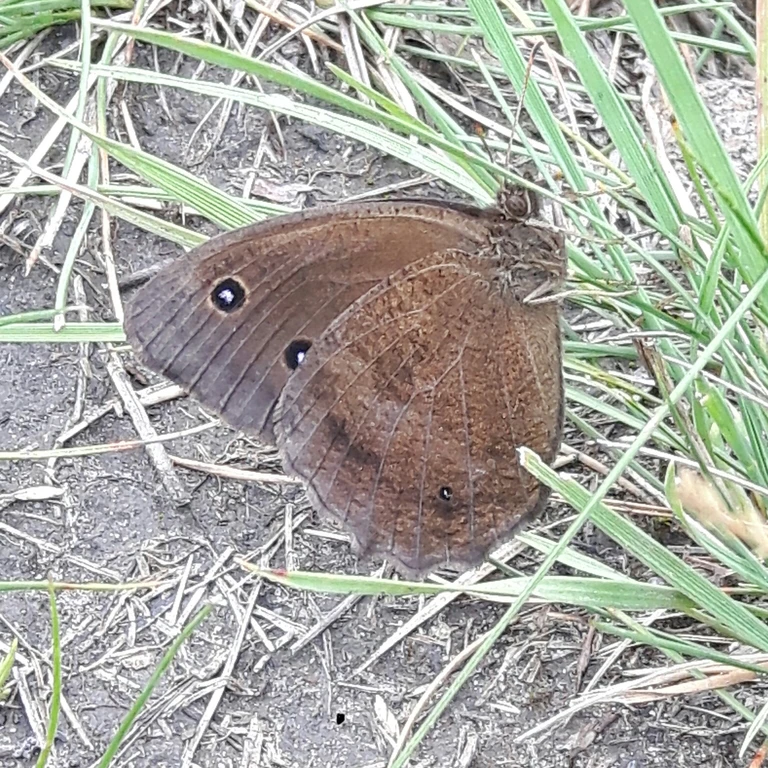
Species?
Minois dryas
